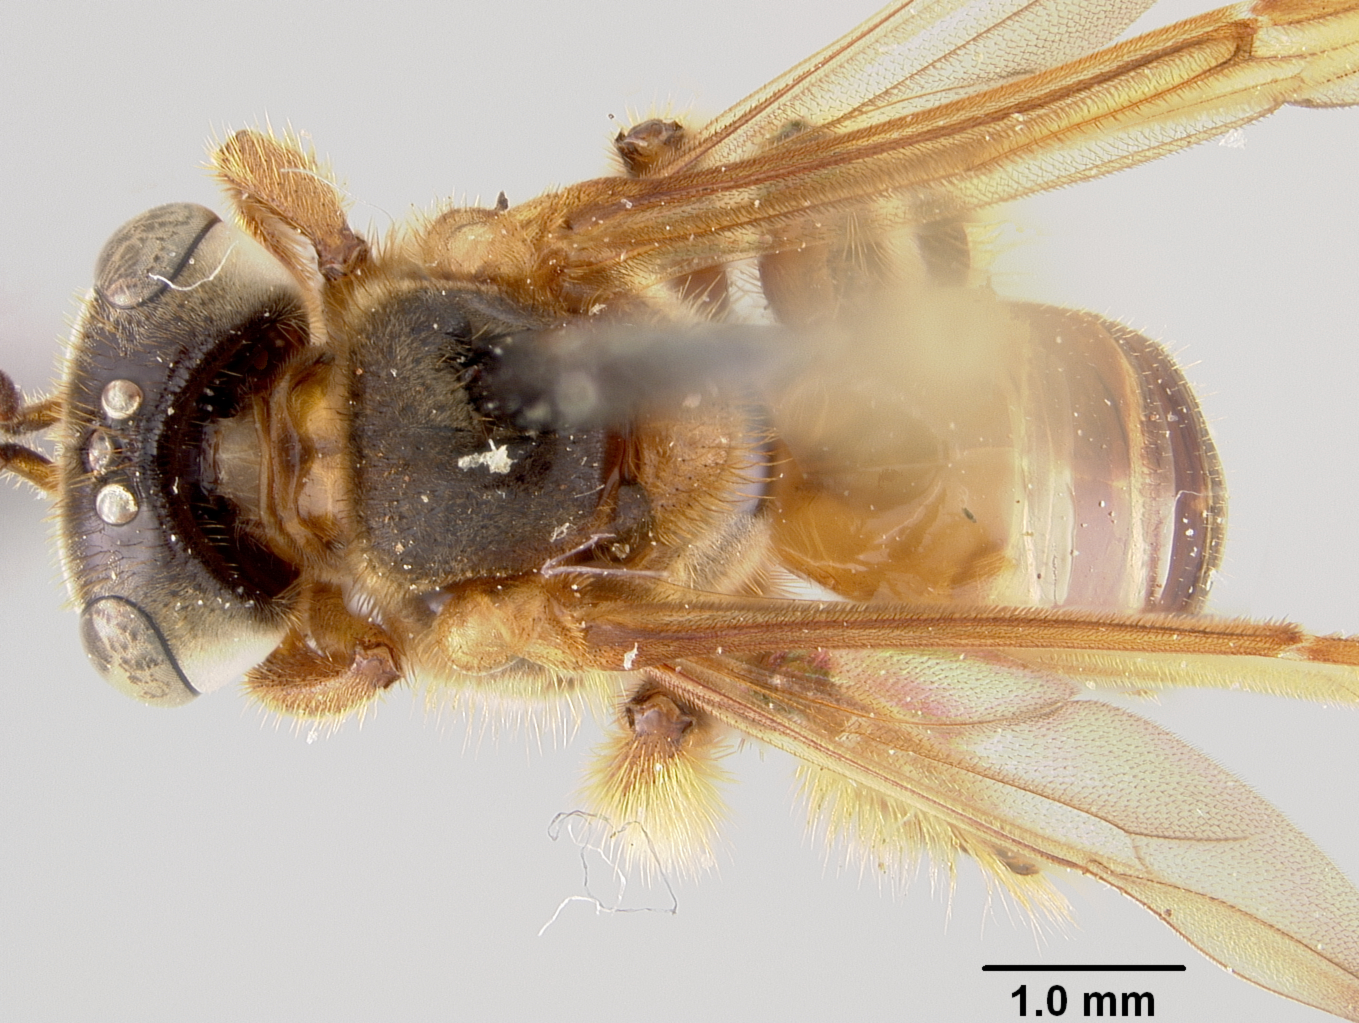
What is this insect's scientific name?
Trigona denticula
